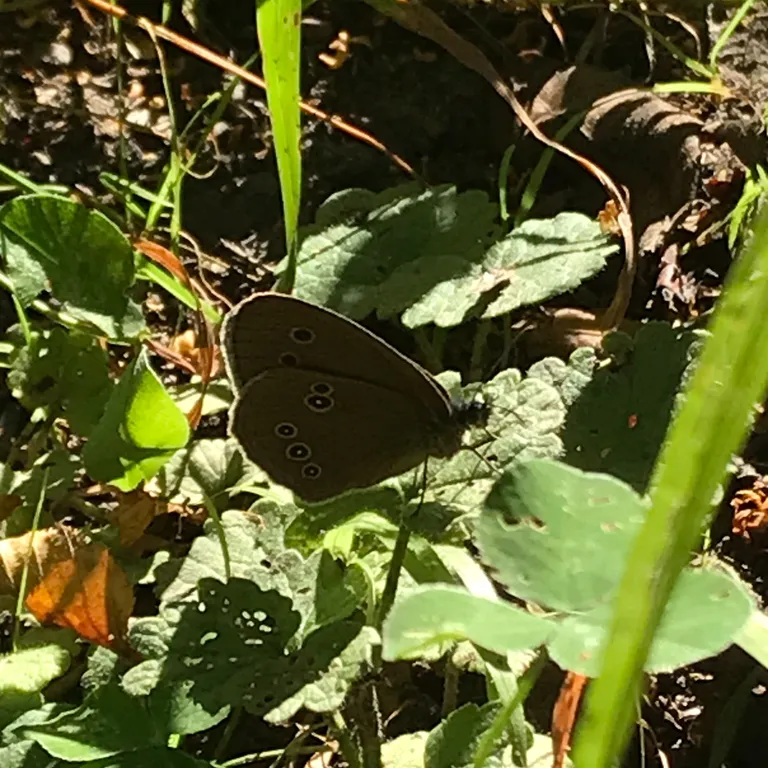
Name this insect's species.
Aphantopus hyperantus
